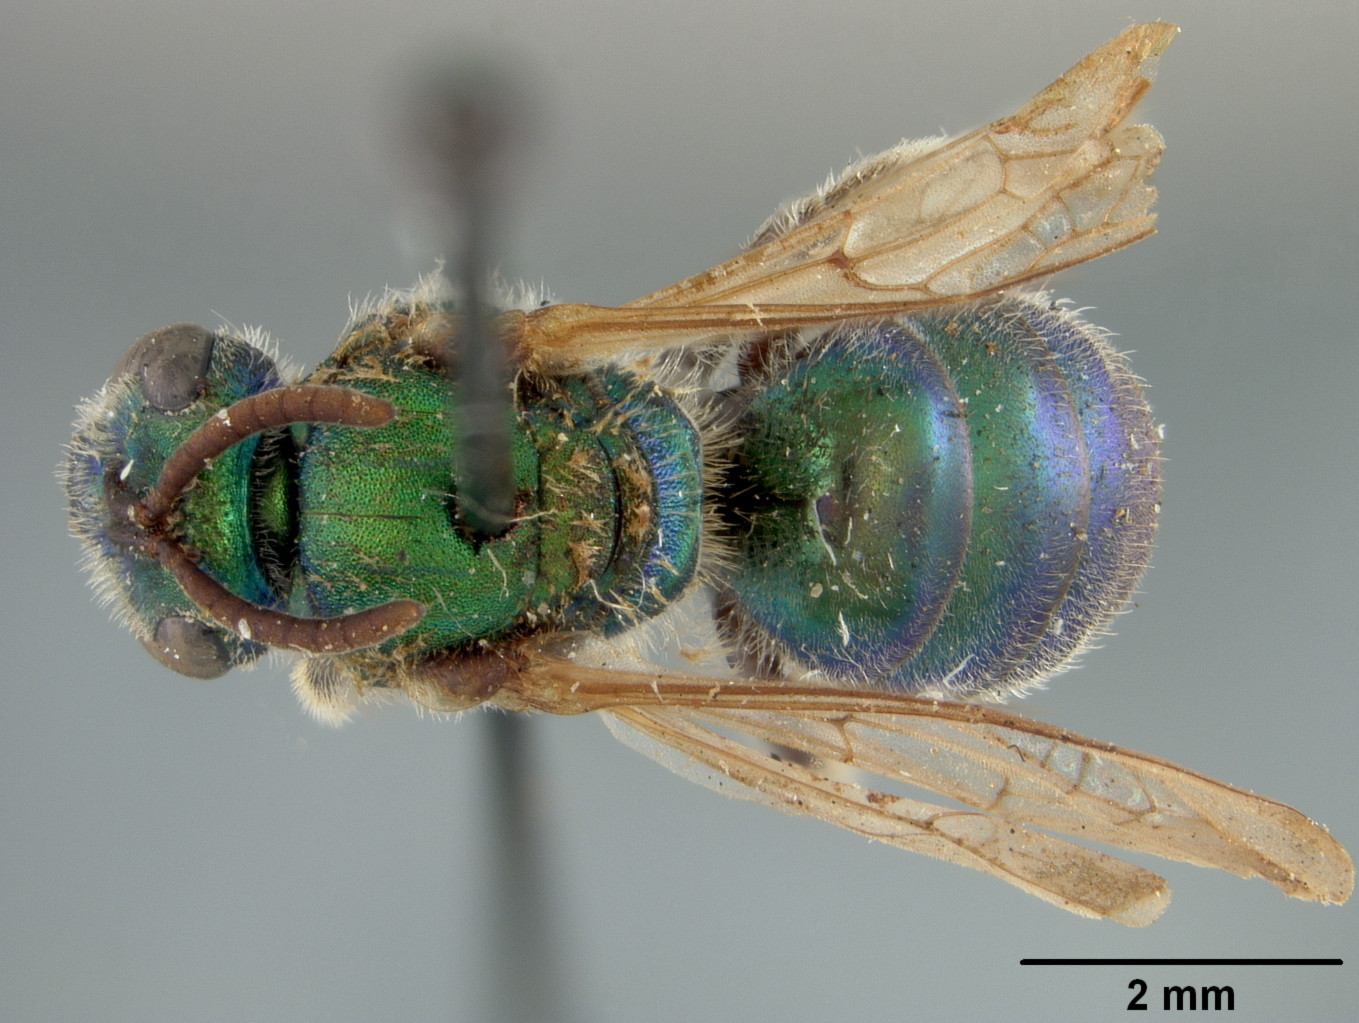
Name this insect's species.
Augochlora dimissa
